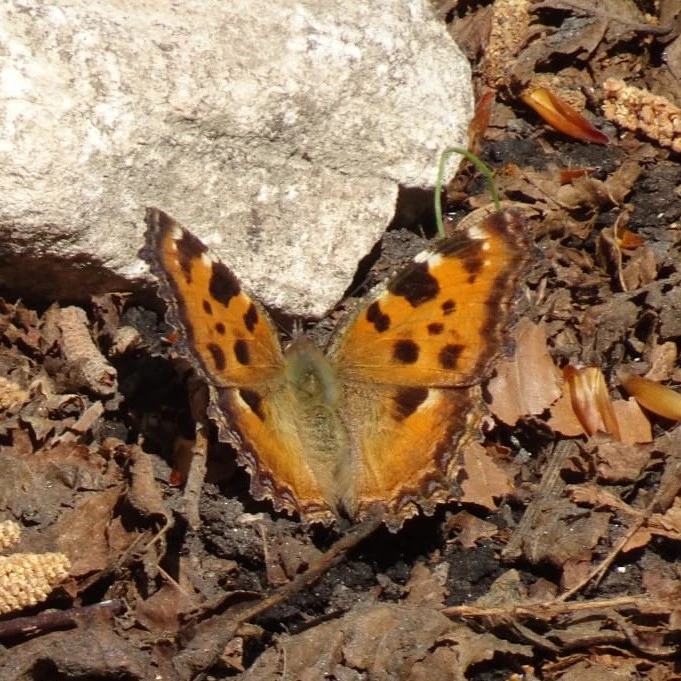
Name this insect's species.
Nymphalis polychloros
